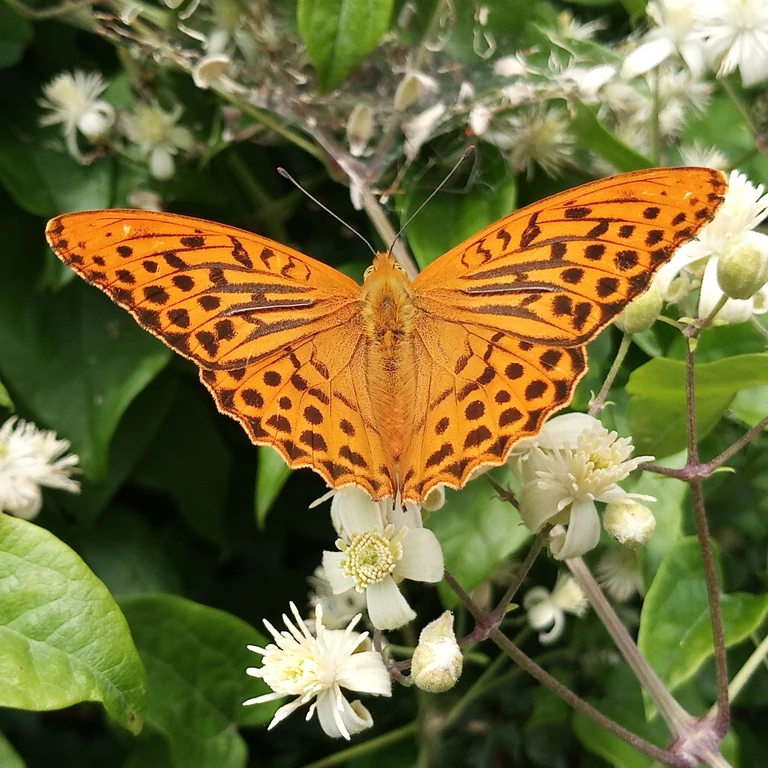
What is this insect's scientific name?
Argynnis paphia
